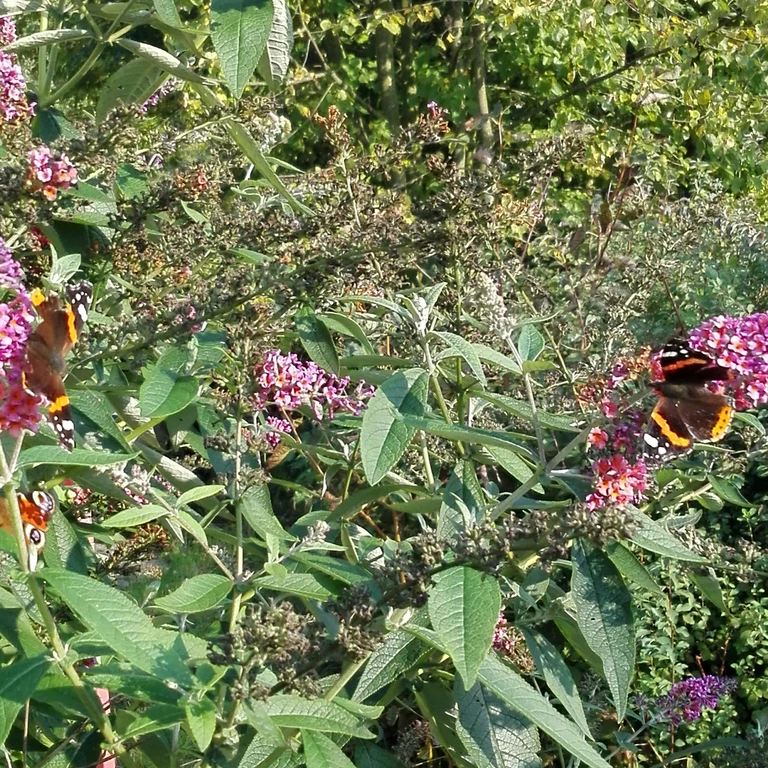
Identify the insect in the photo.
Vanessa atalanta
